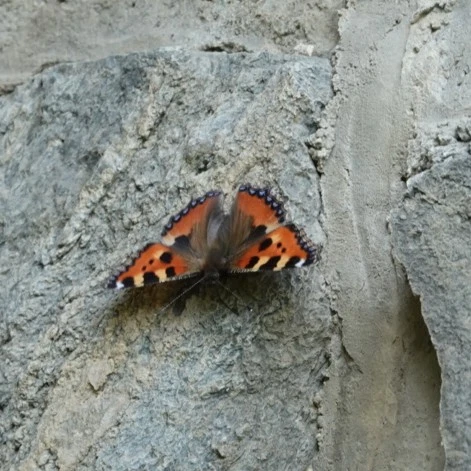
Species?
Aglais urticae
